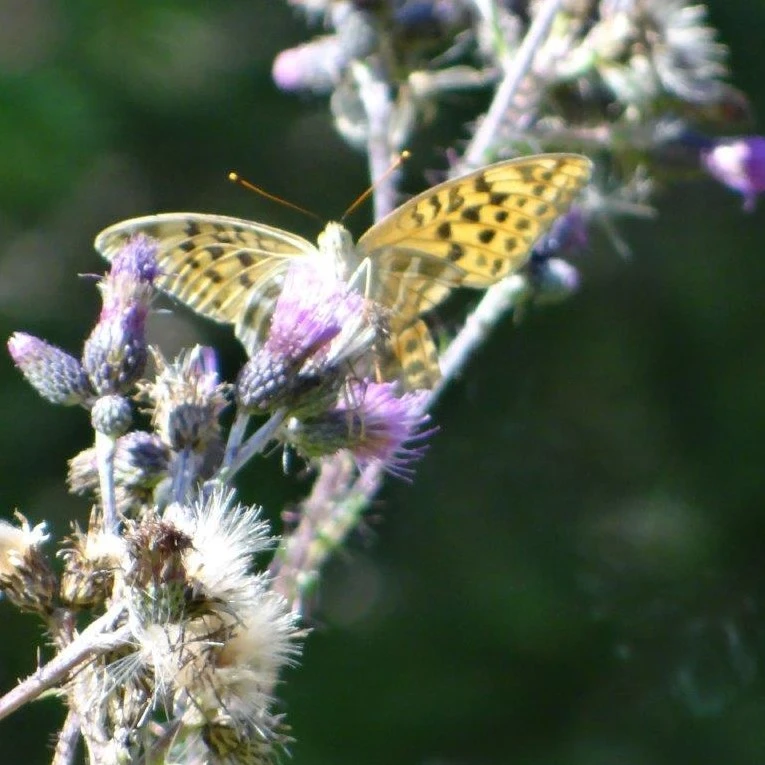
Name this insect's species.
Argynnis paphia
